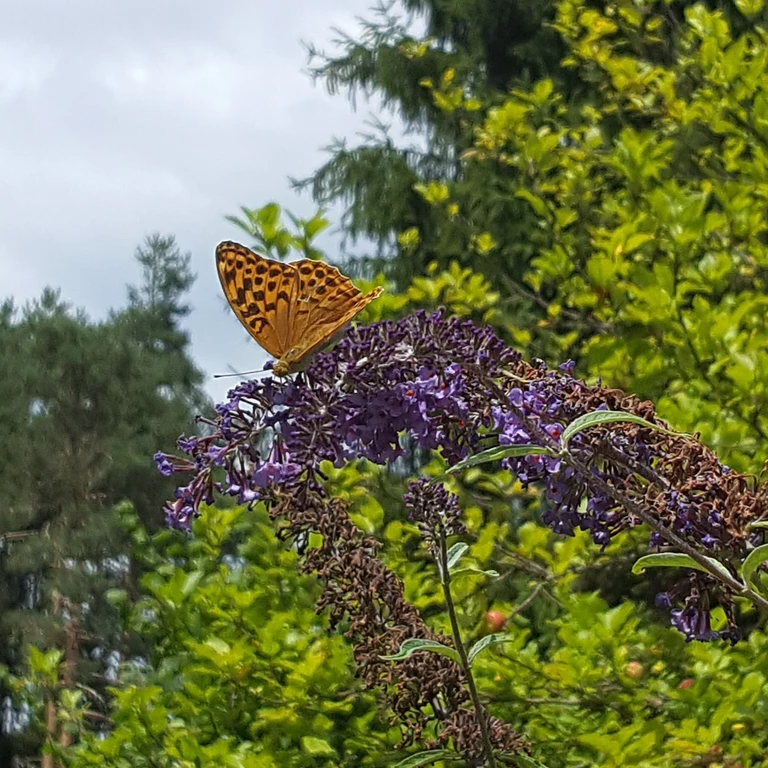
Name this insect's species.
Argynnis paphia
